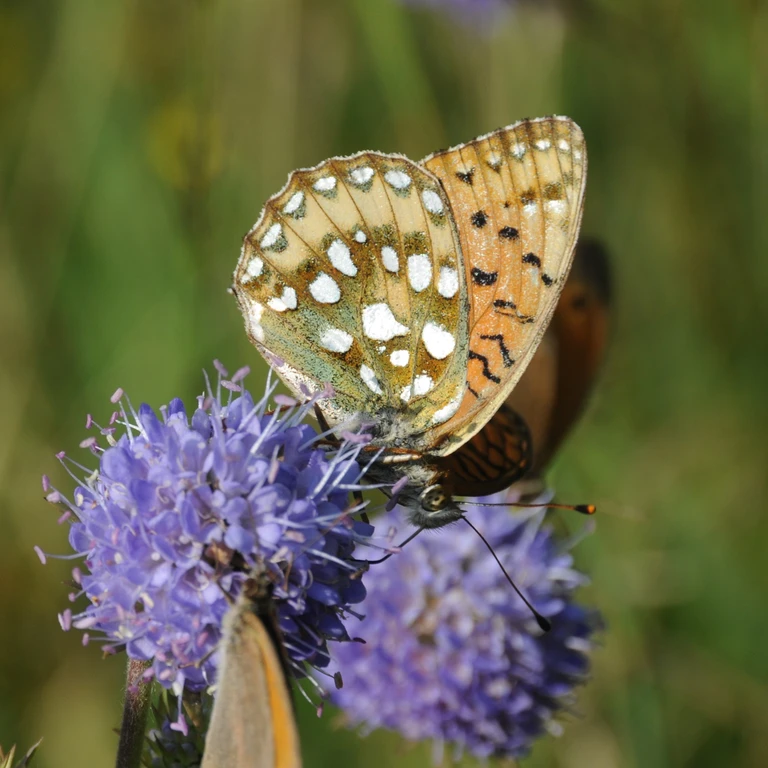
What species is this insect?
Speyeria aglaja
